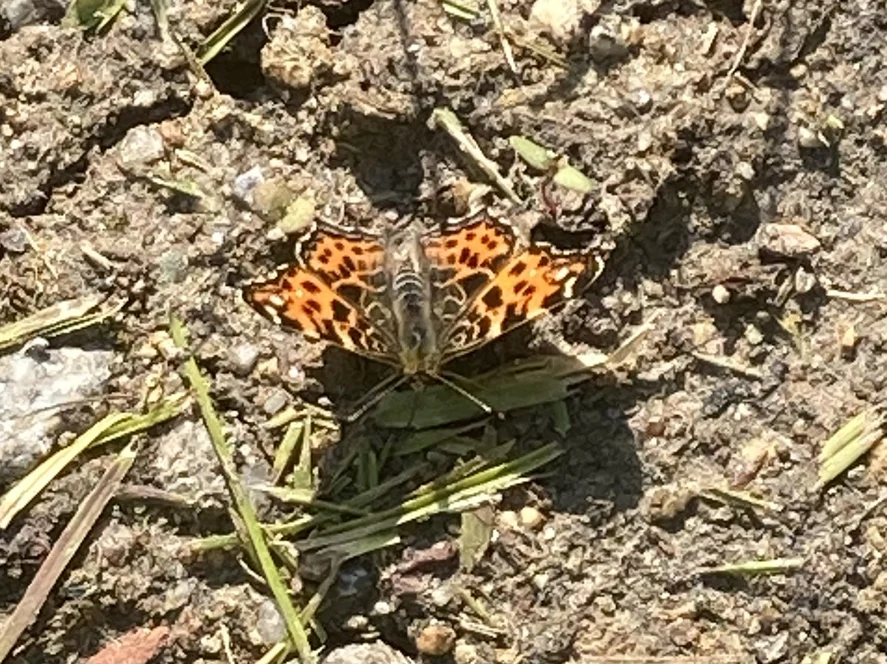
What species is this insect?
Araschnia levana
